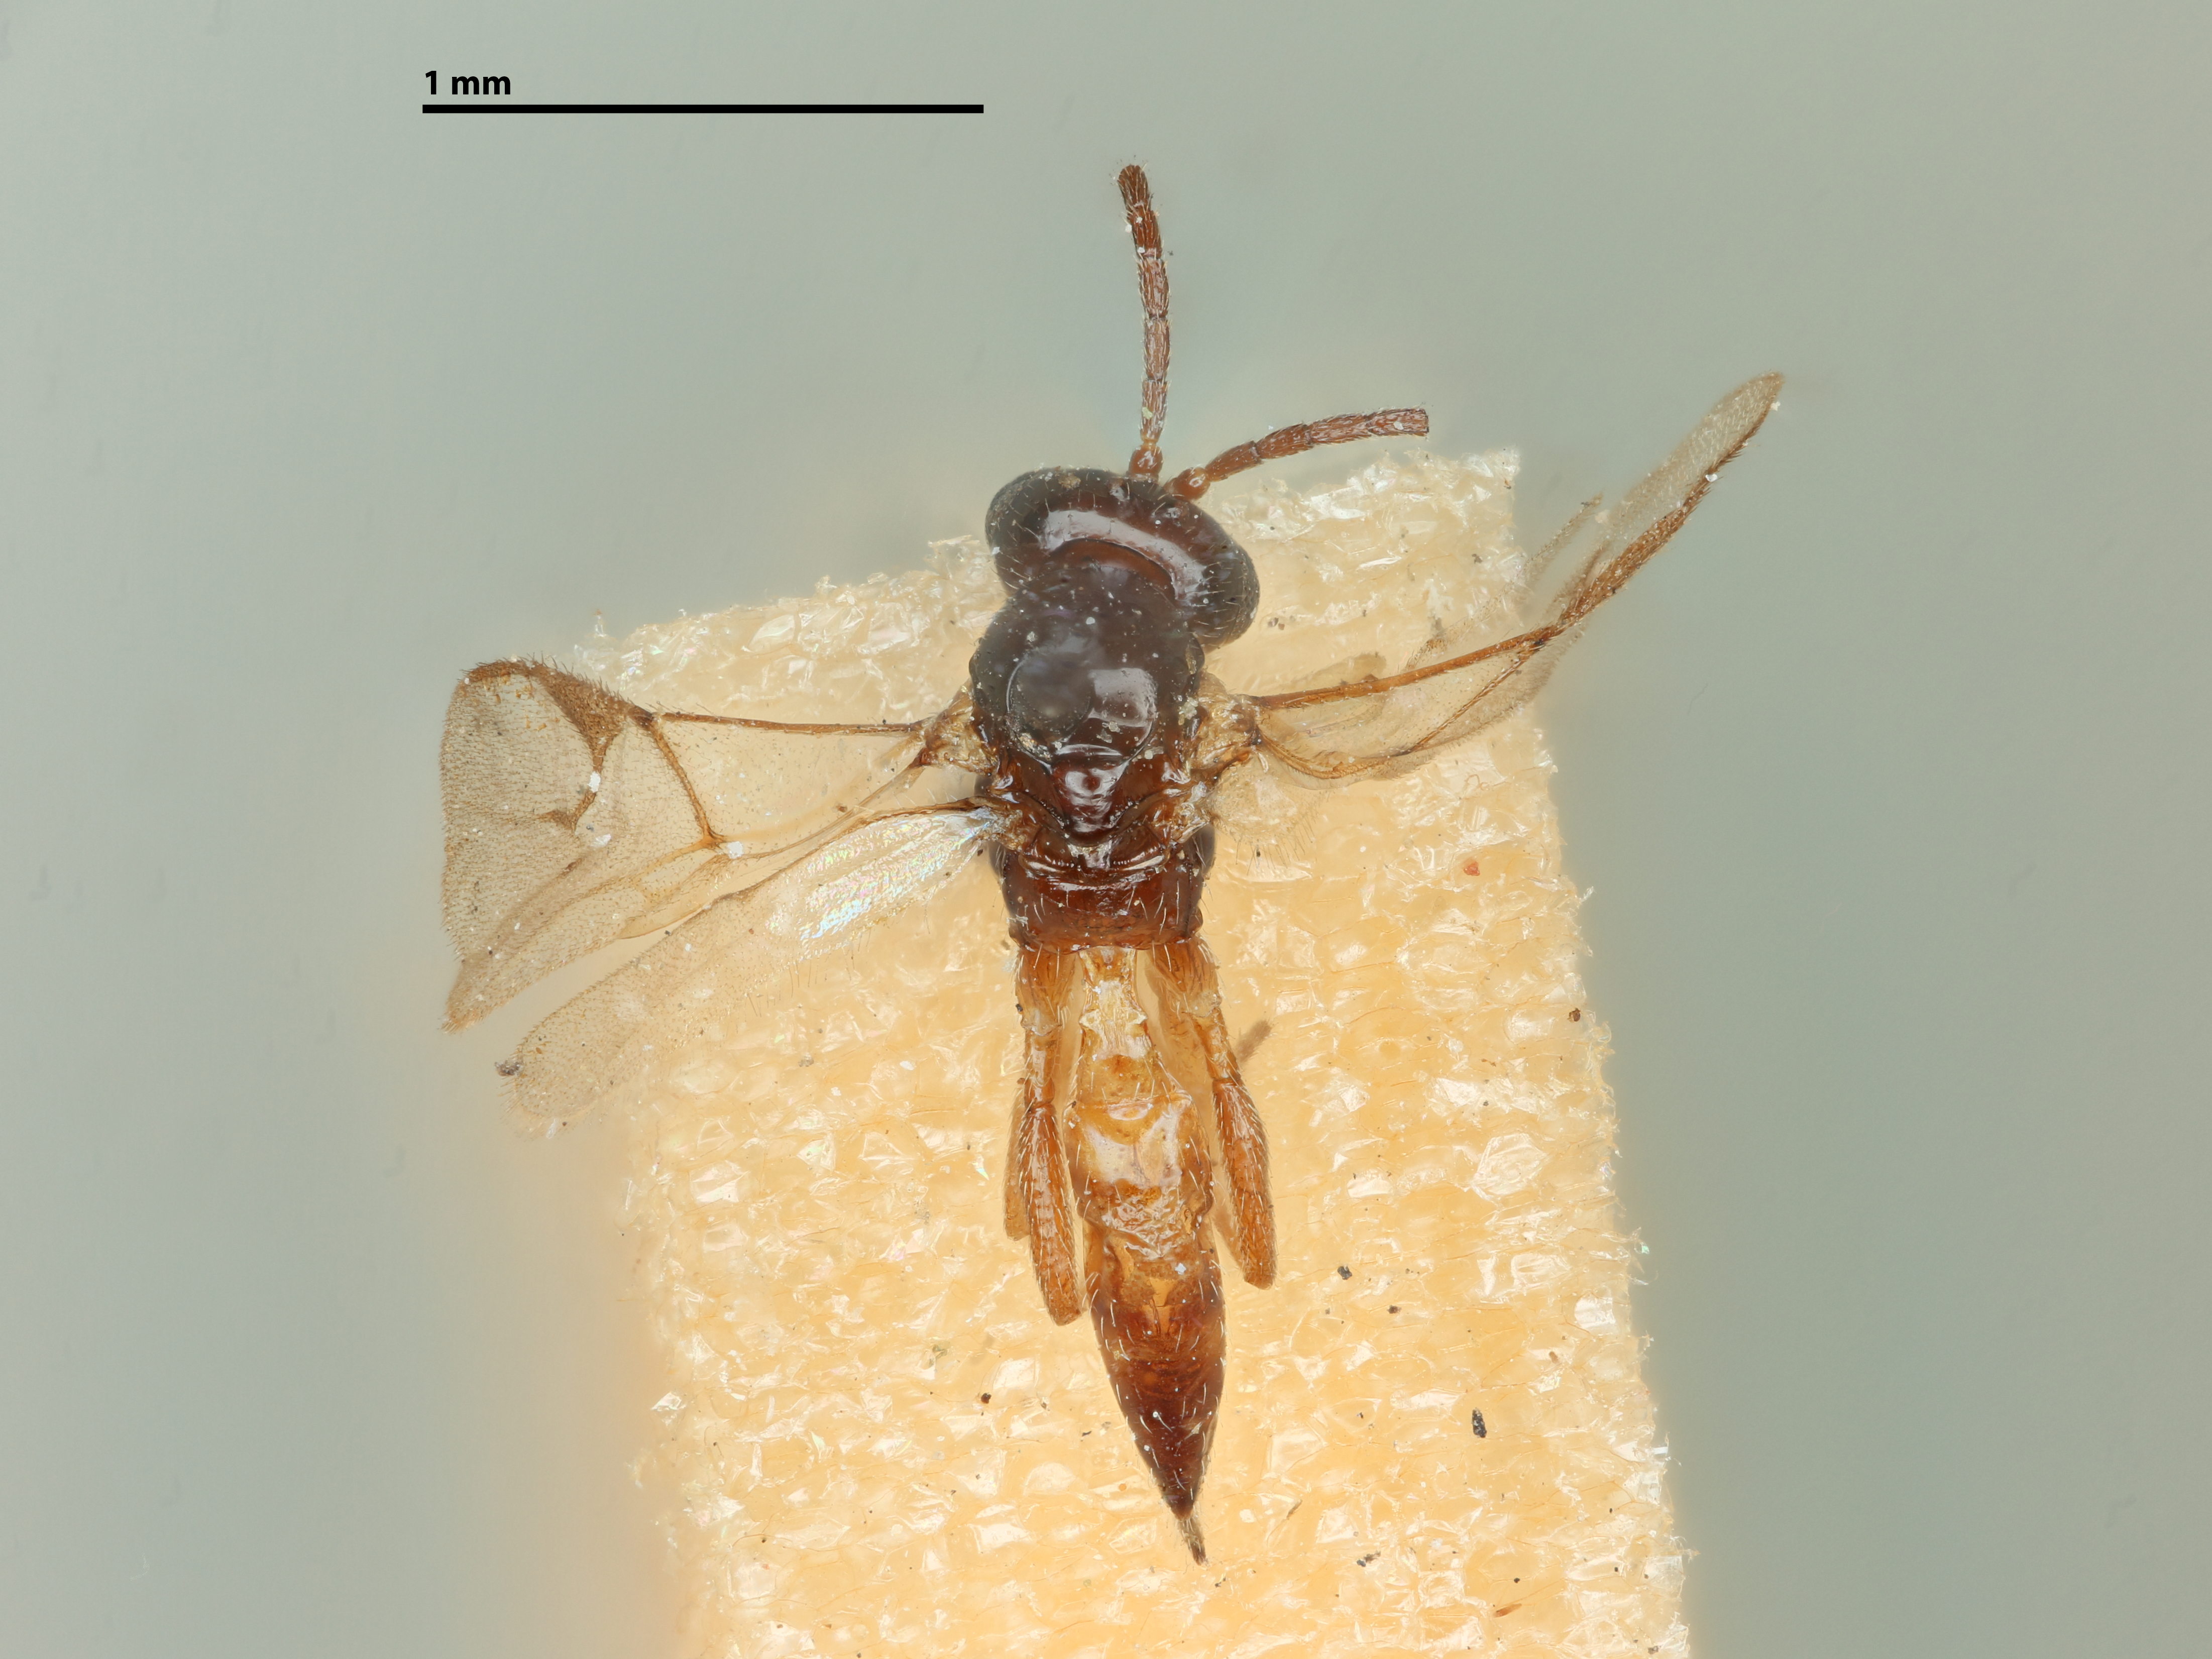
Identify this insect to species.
Lysiphlebus persicaphidis
